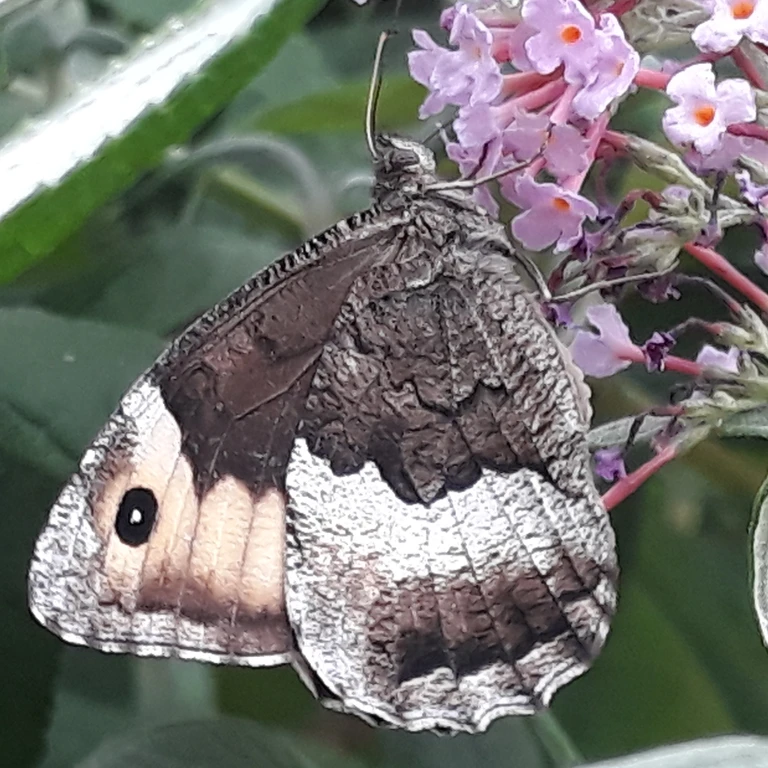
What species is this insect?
Hipparchia fagi
